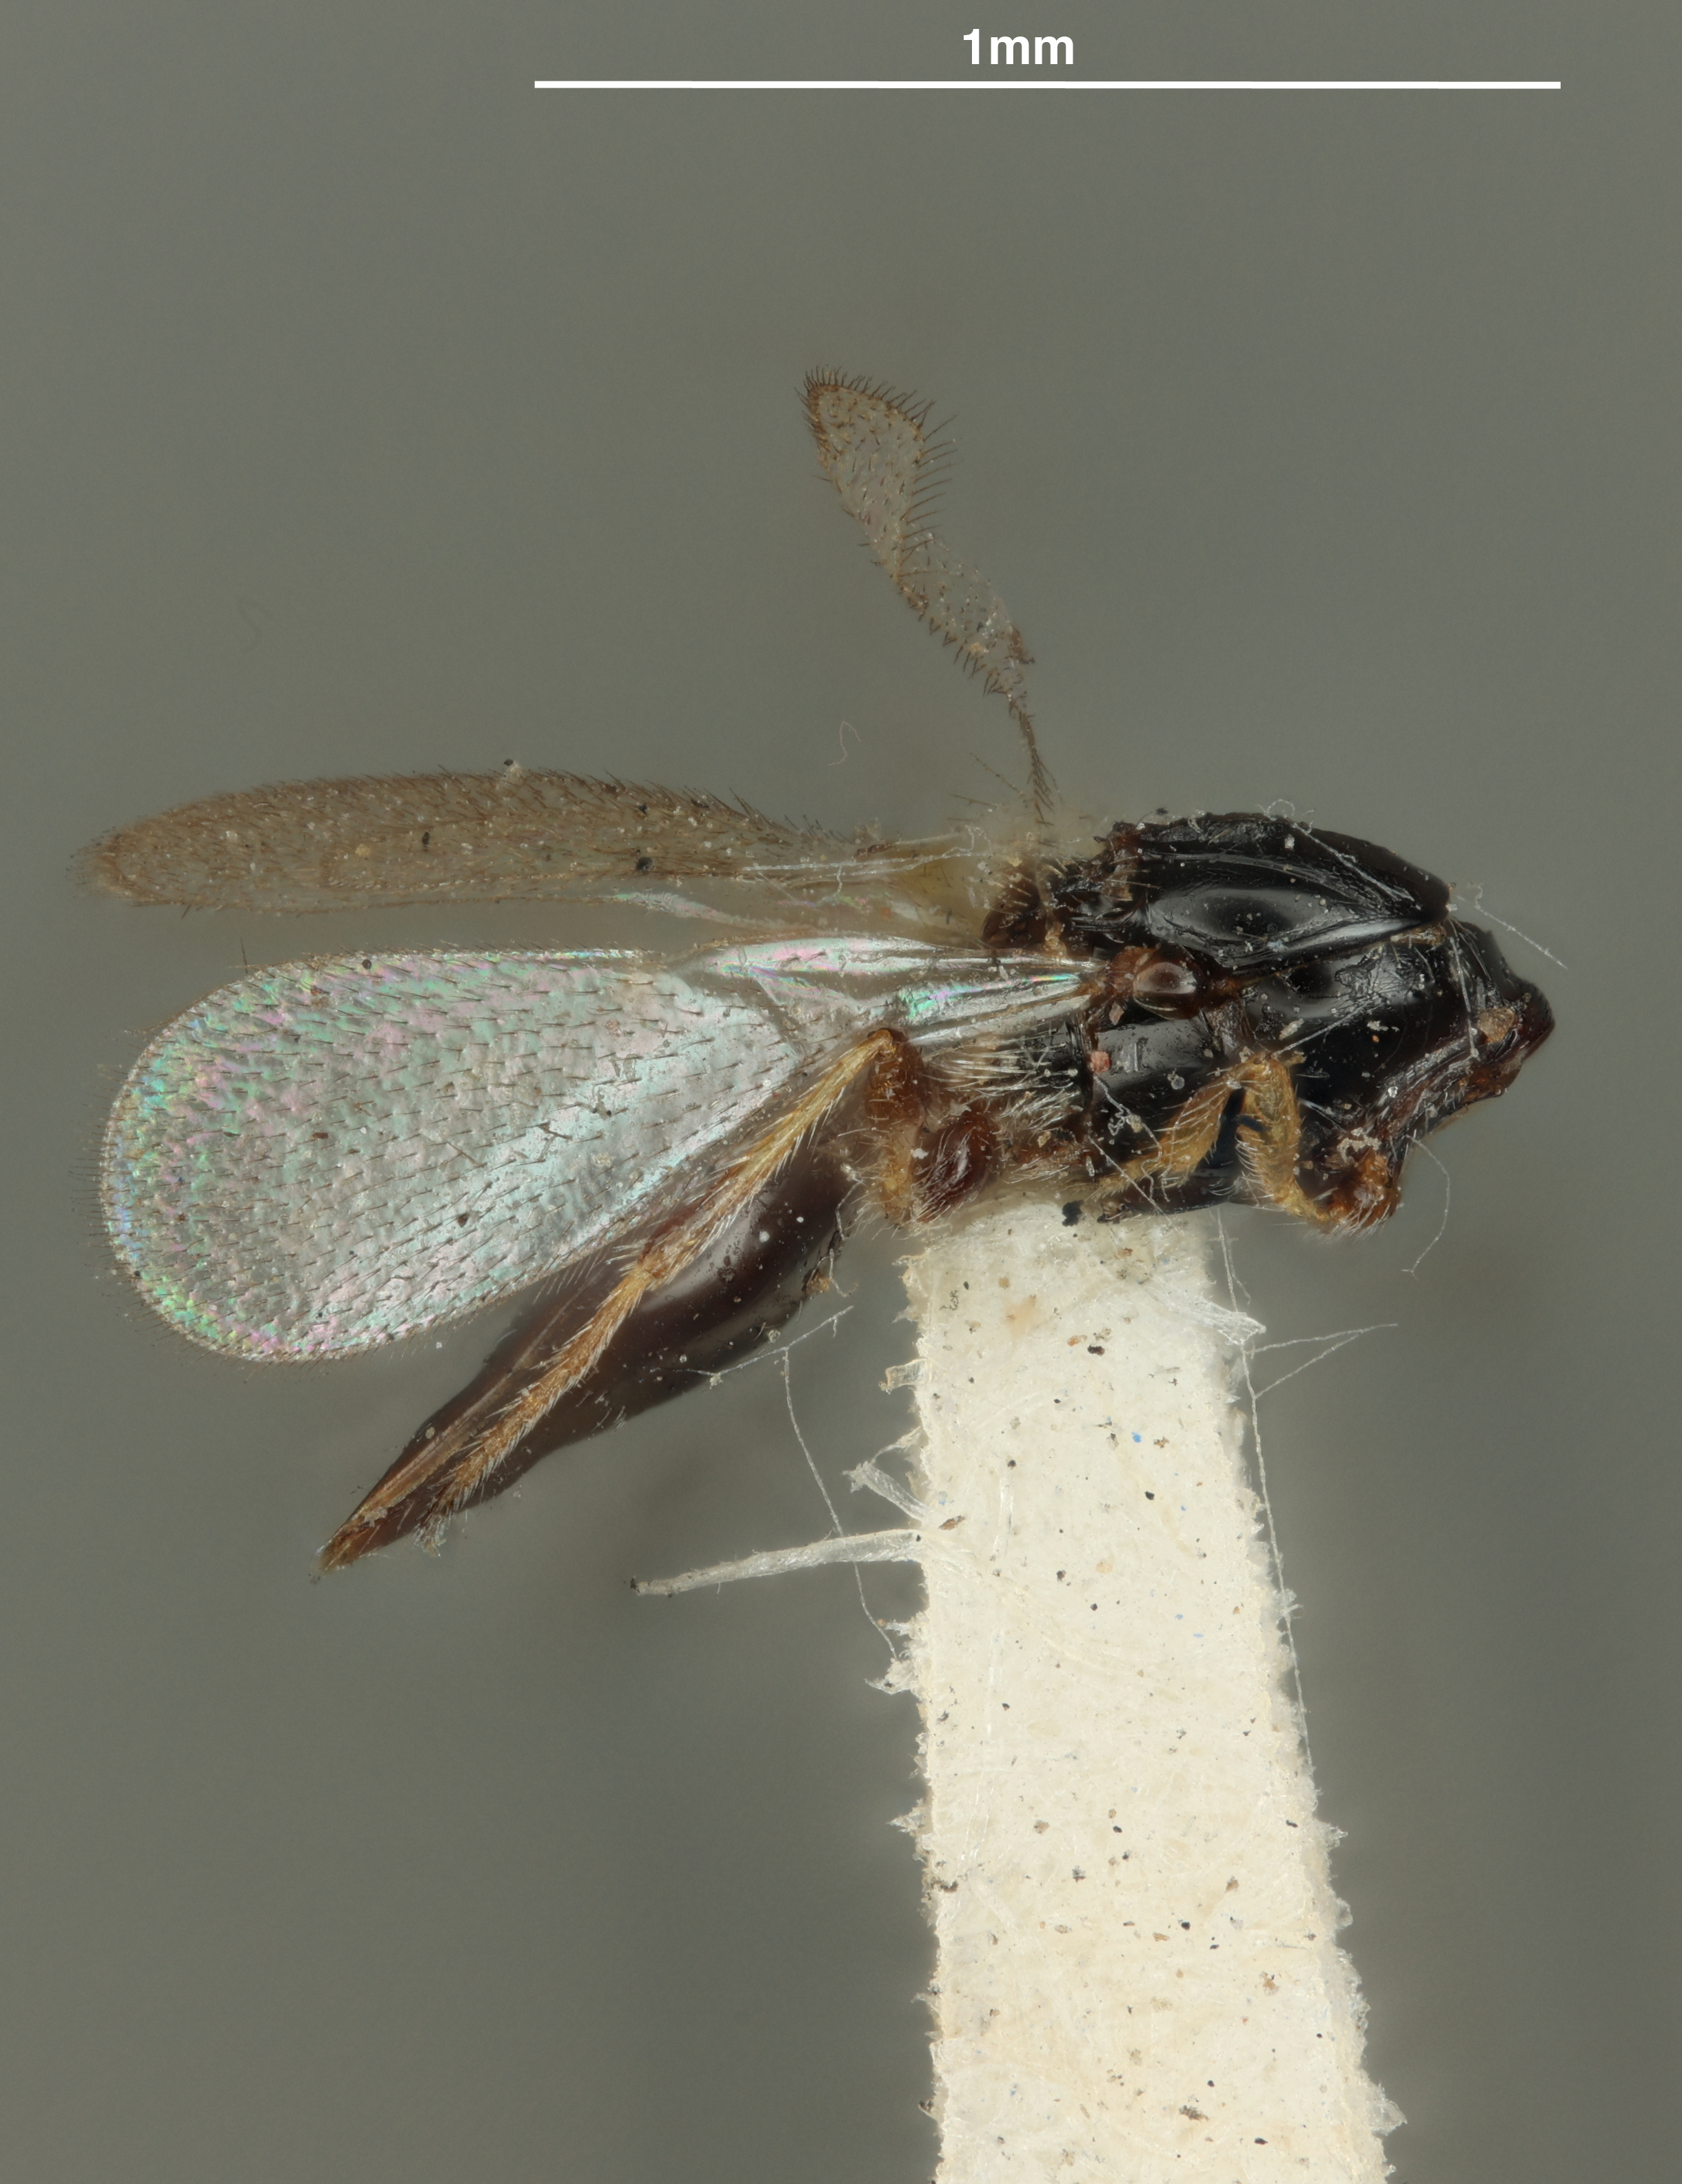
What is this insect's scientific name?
Trichasis brunneipes
